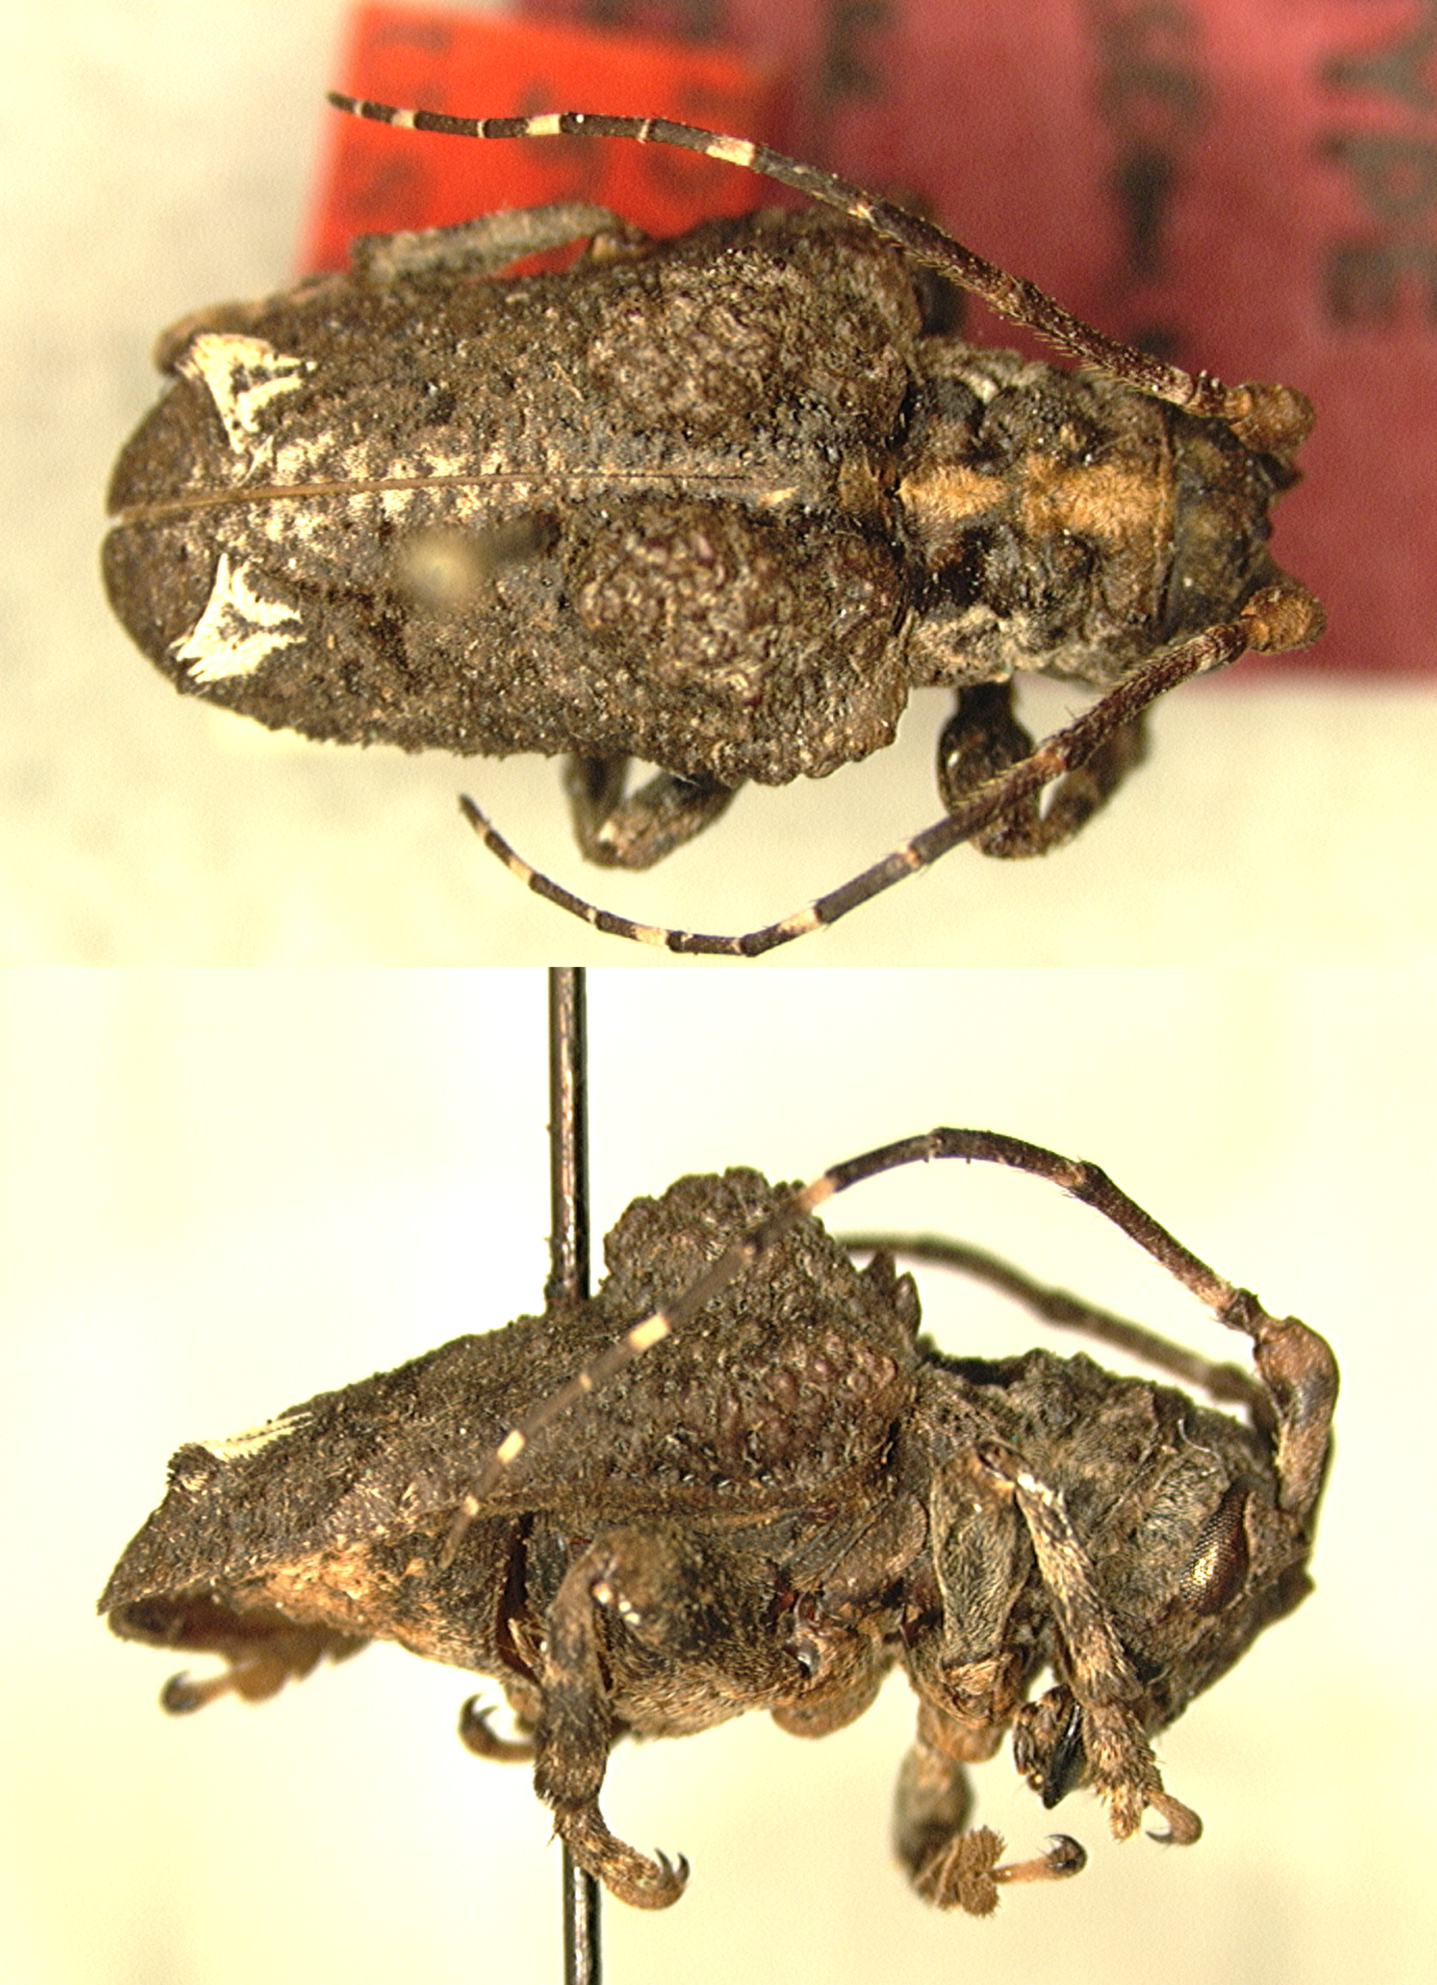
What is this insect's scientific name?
Trachysomus surdus
